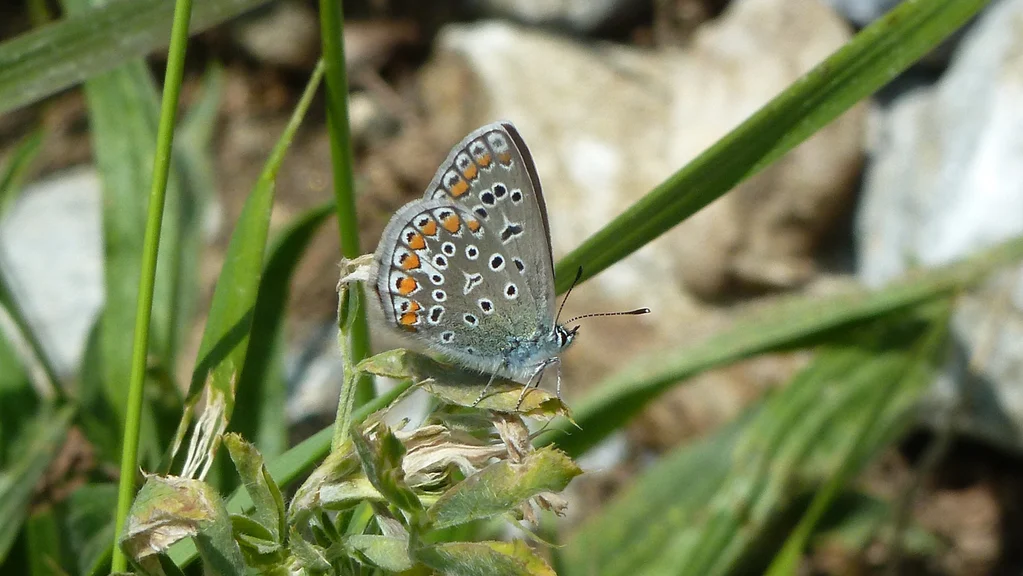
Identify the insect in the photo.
Polyommatus icarus
